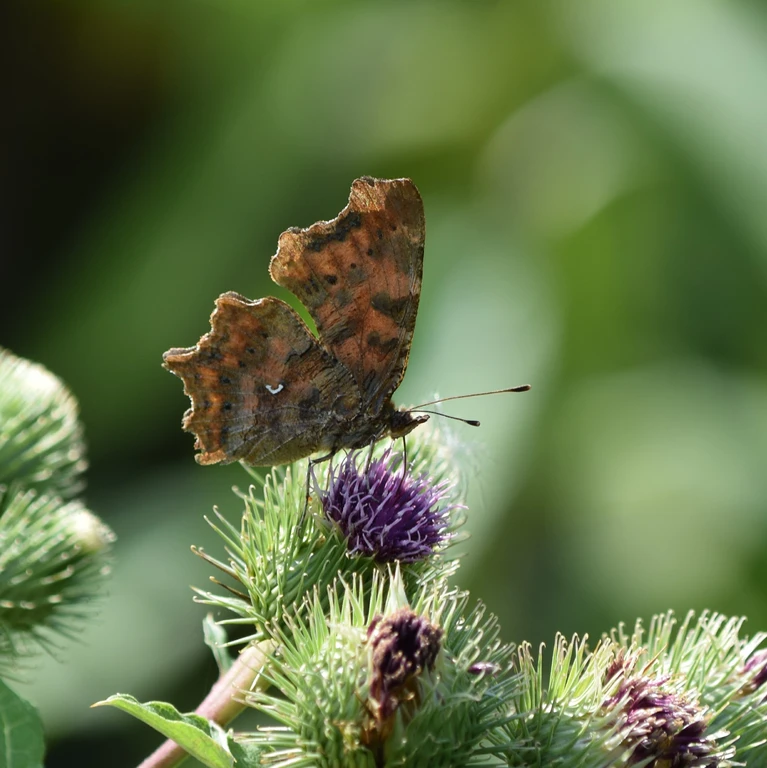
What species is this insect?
Polygonia c-album
